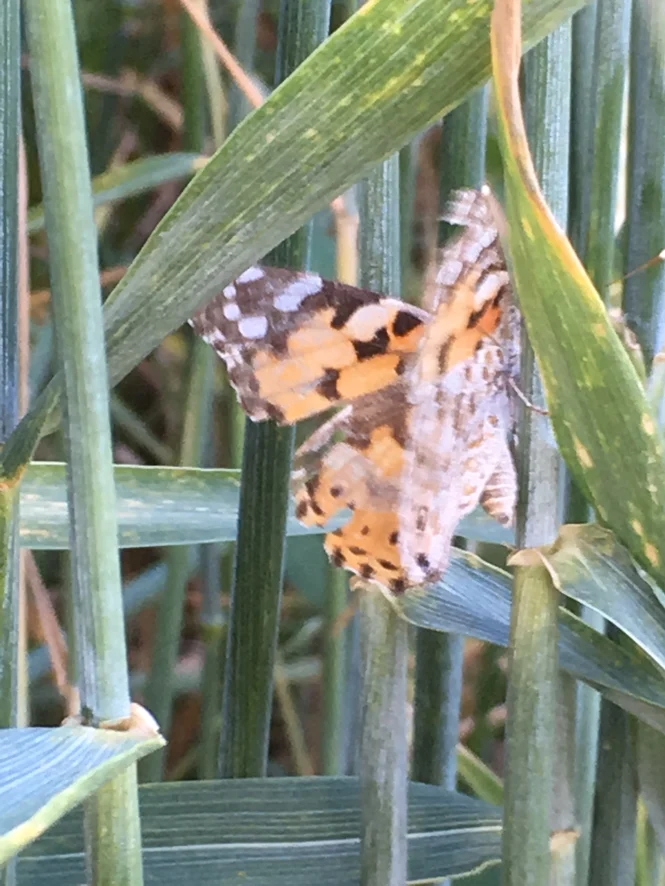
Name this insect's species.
Vanessa cardui
